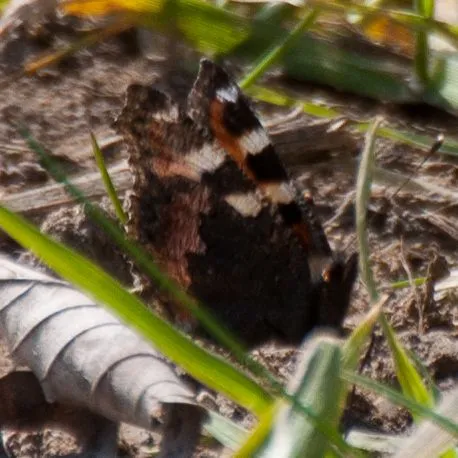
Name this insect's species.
Aglais urticae
